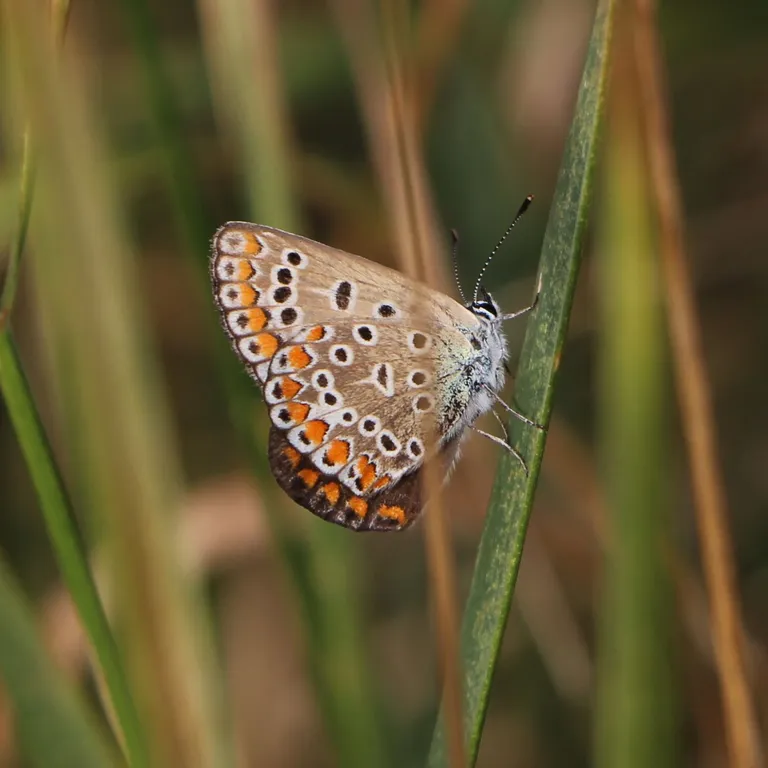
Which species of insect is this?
Polyommatus icarus
